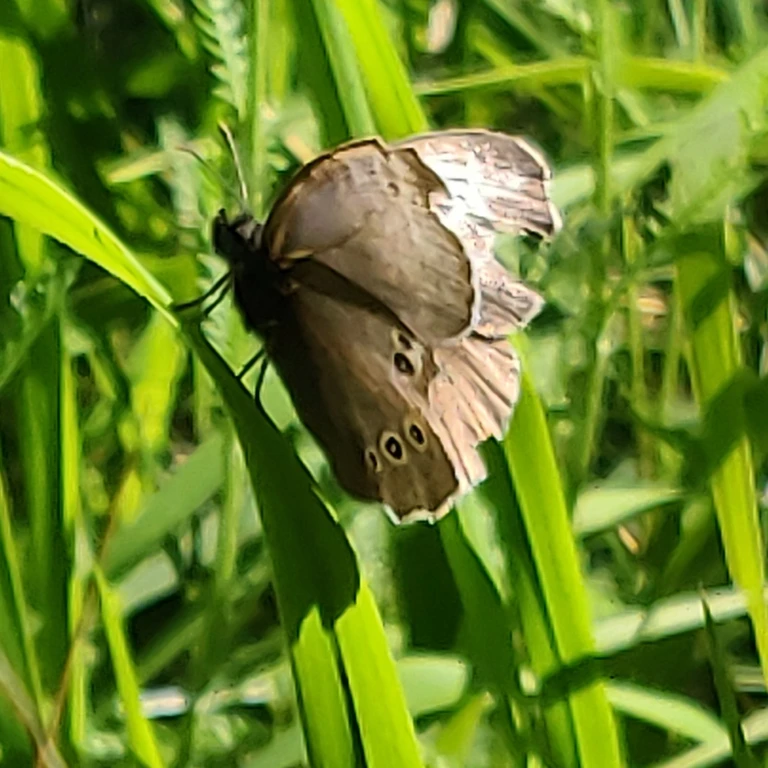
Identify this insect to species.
Aphantopus hyperantus
